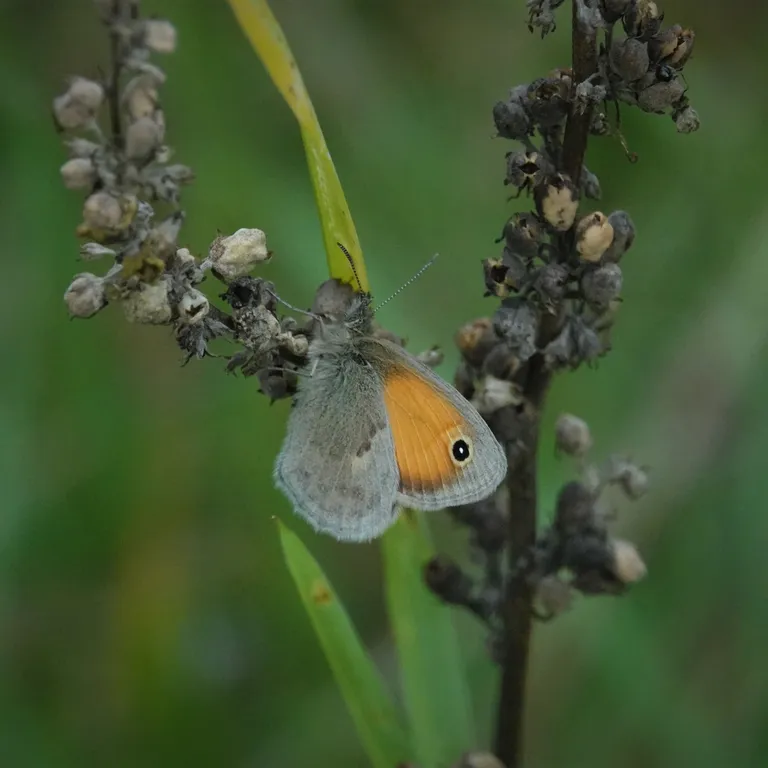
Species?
Coenonympha pamphilus
